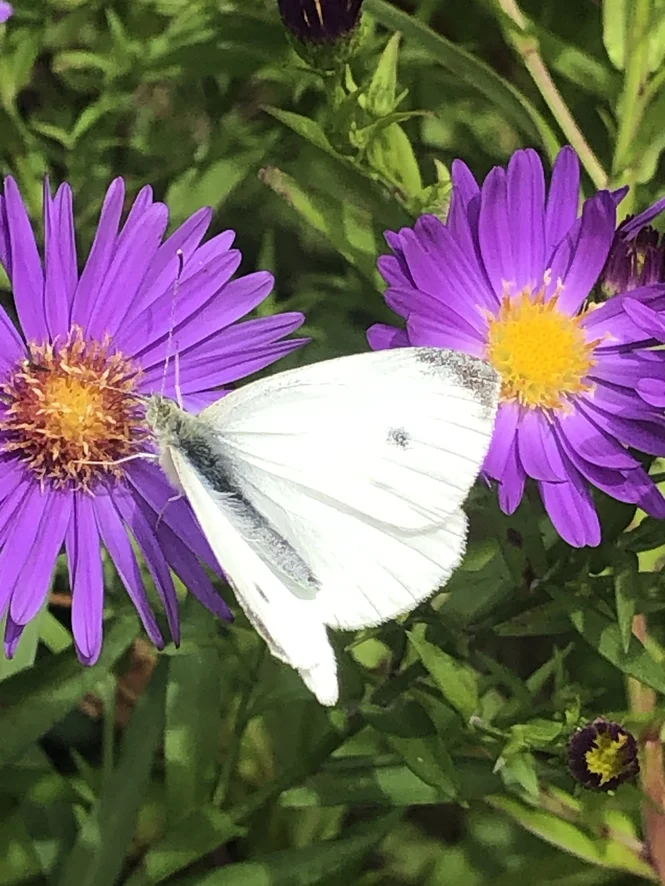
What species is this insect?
Pieris rapae
